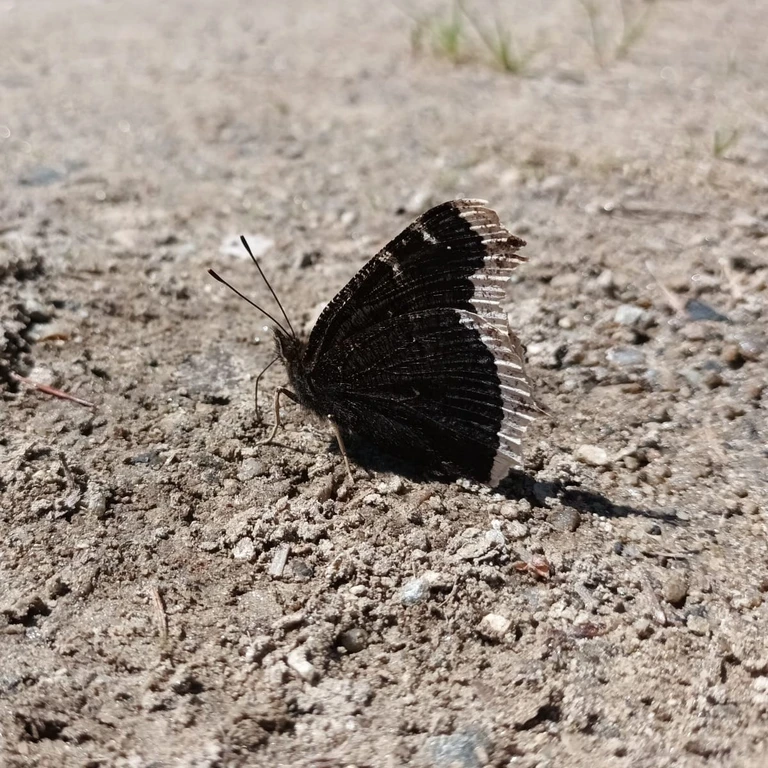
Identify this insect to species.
Nymphalis antiopa
